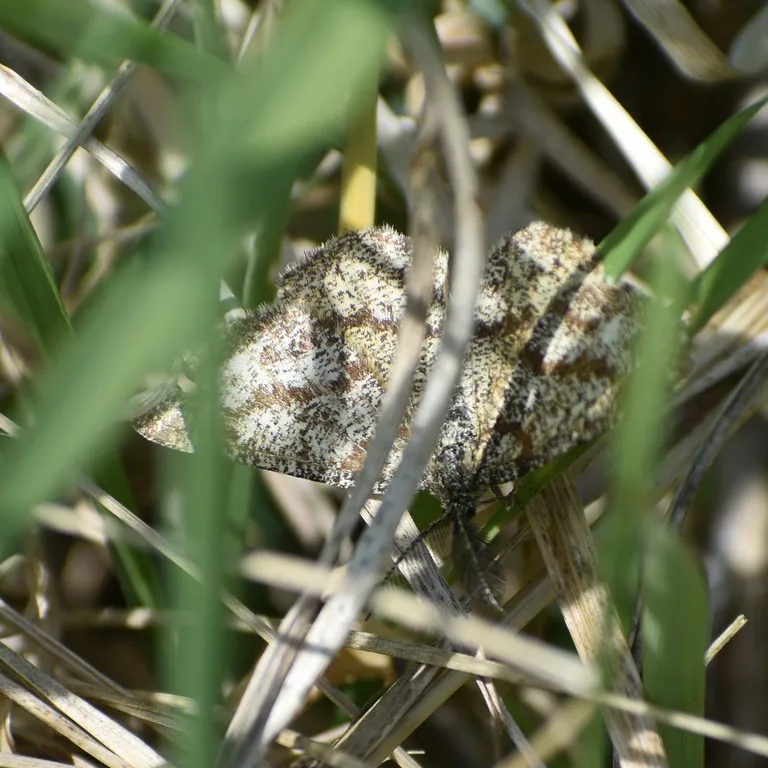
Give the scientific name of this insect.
Ematurga atomaria
